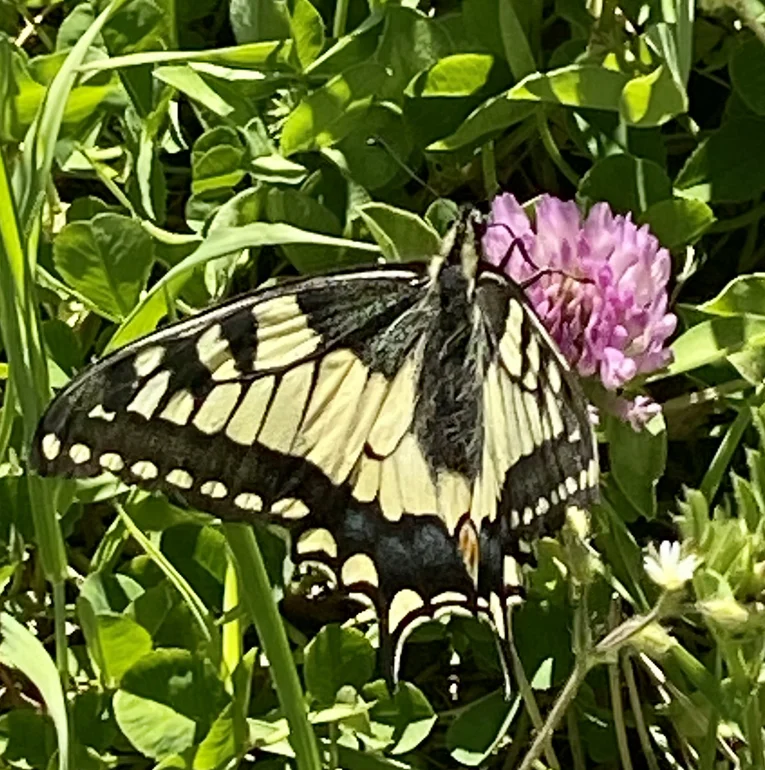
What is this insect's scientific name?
Papilio machaon
